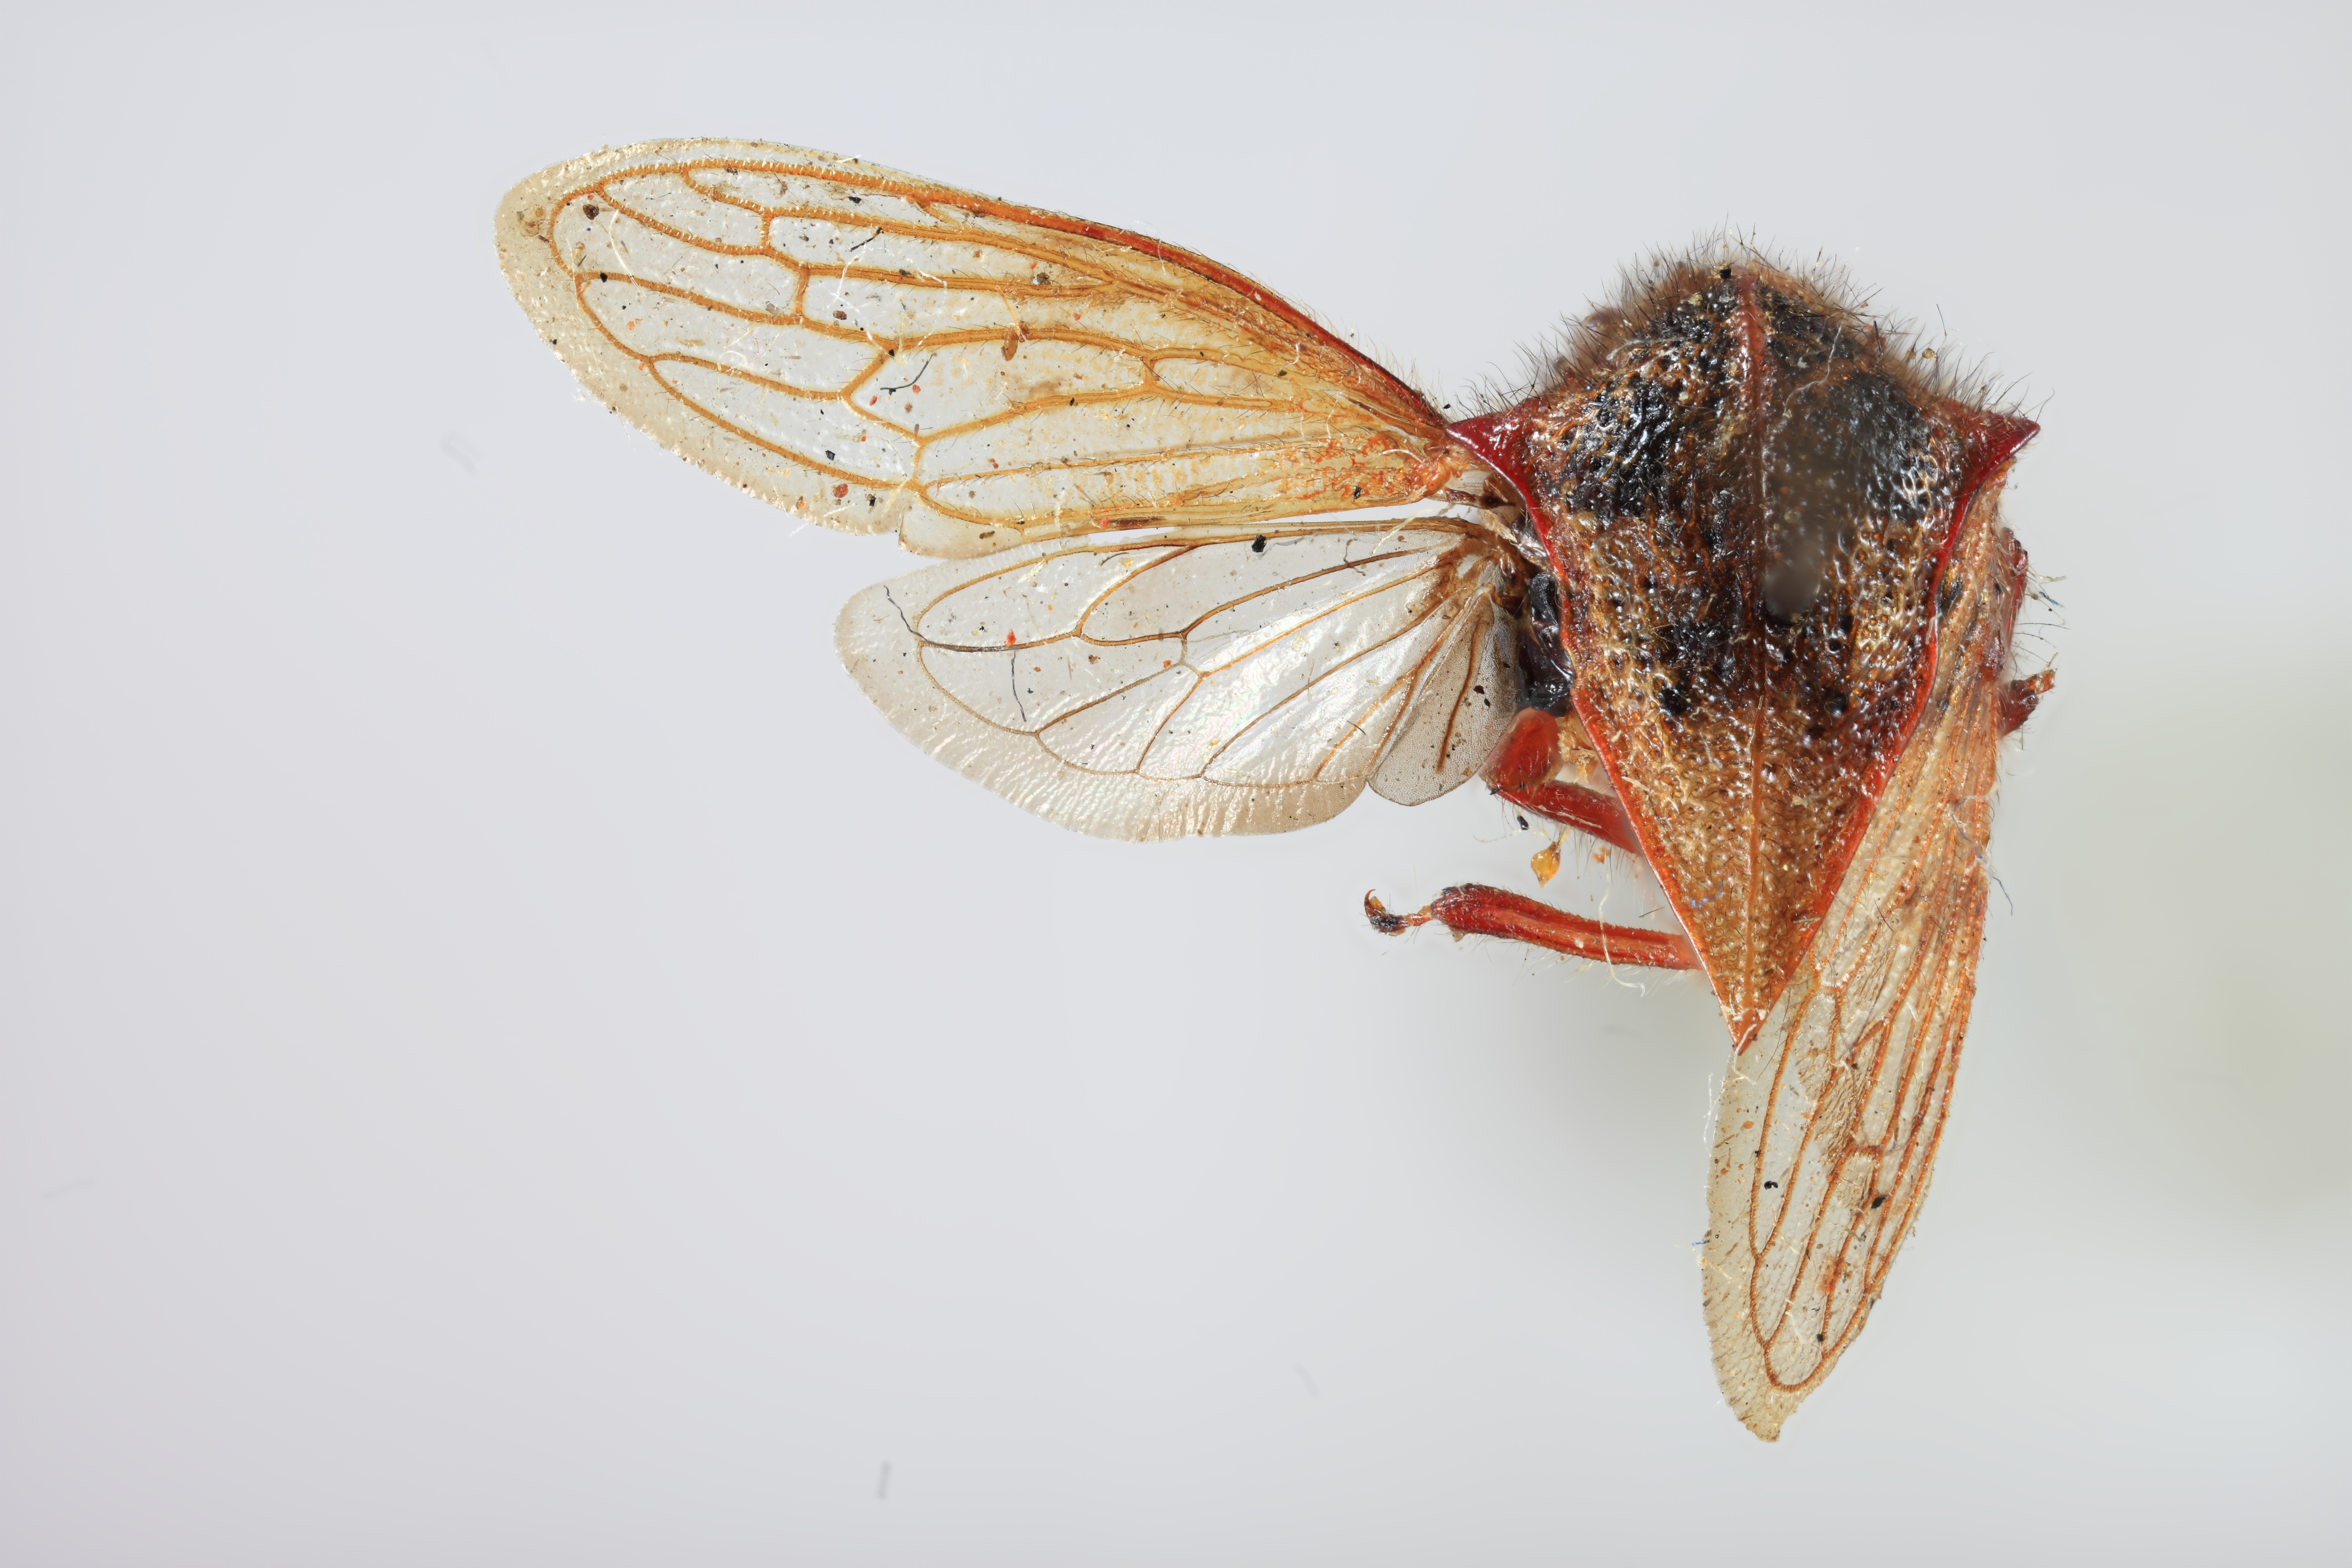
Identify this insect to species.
Metcalfiella maculabunda
